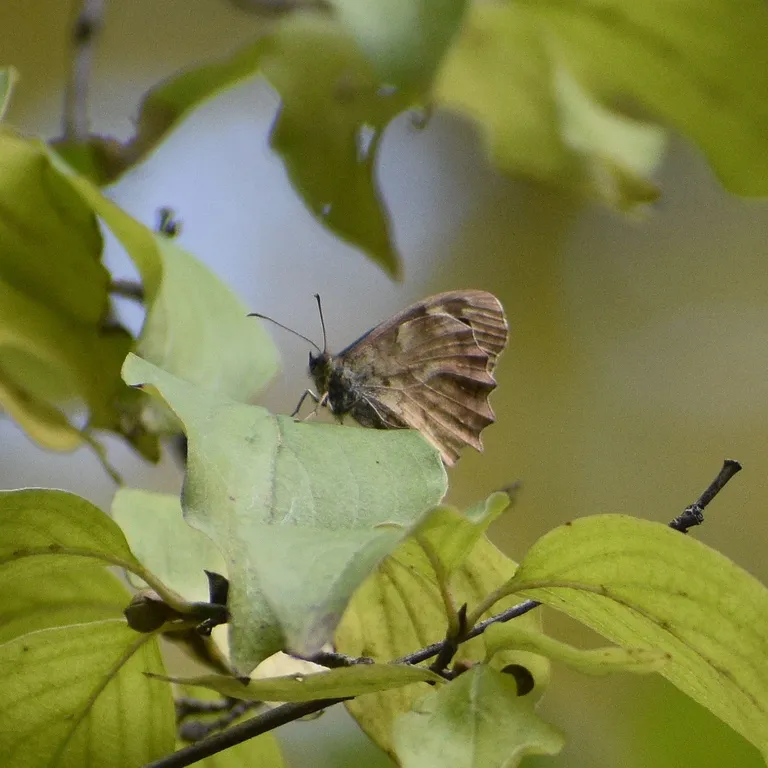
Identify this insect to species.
Pararge aegeria
